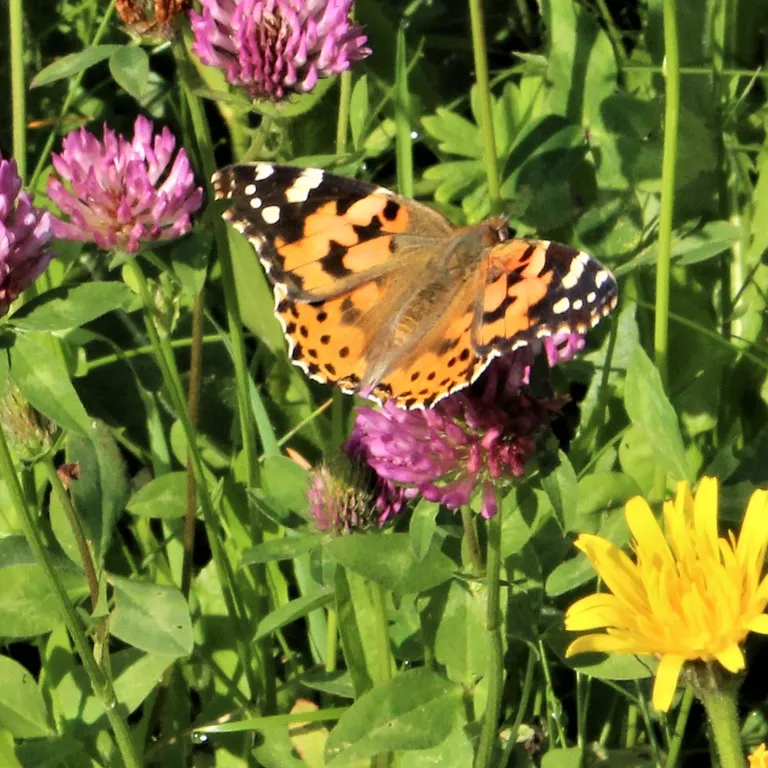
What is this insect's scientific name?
Vanessa cardui
